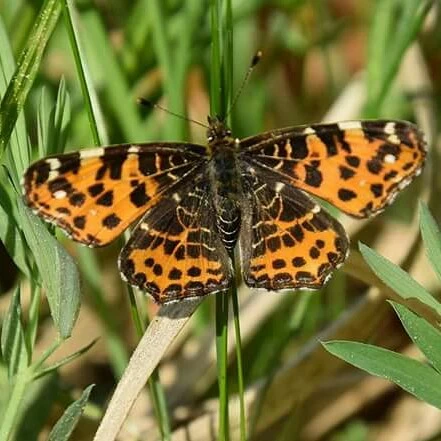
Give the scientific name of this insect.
Araschnia levana
